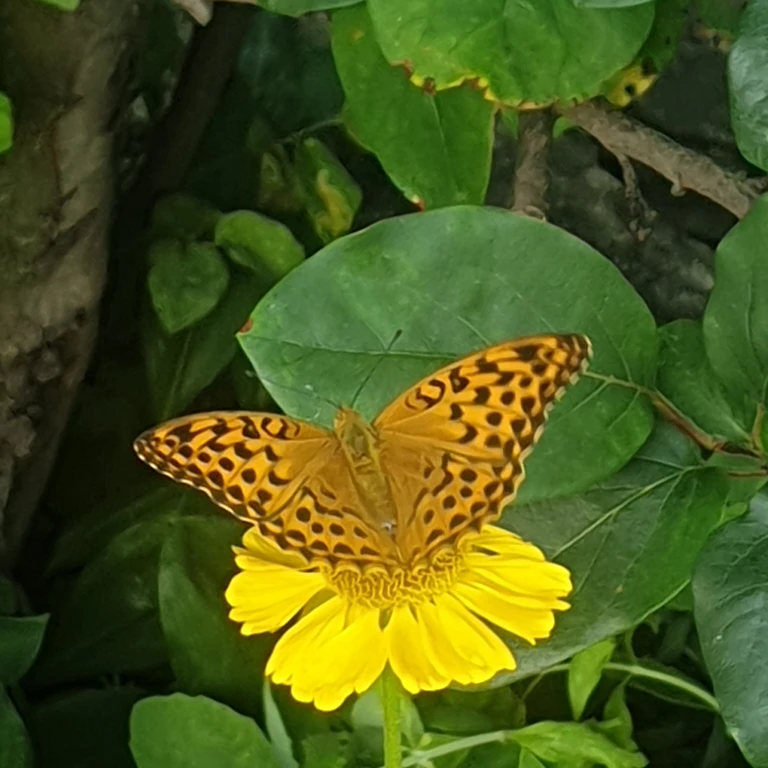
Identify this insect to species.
Argynnis paphia
